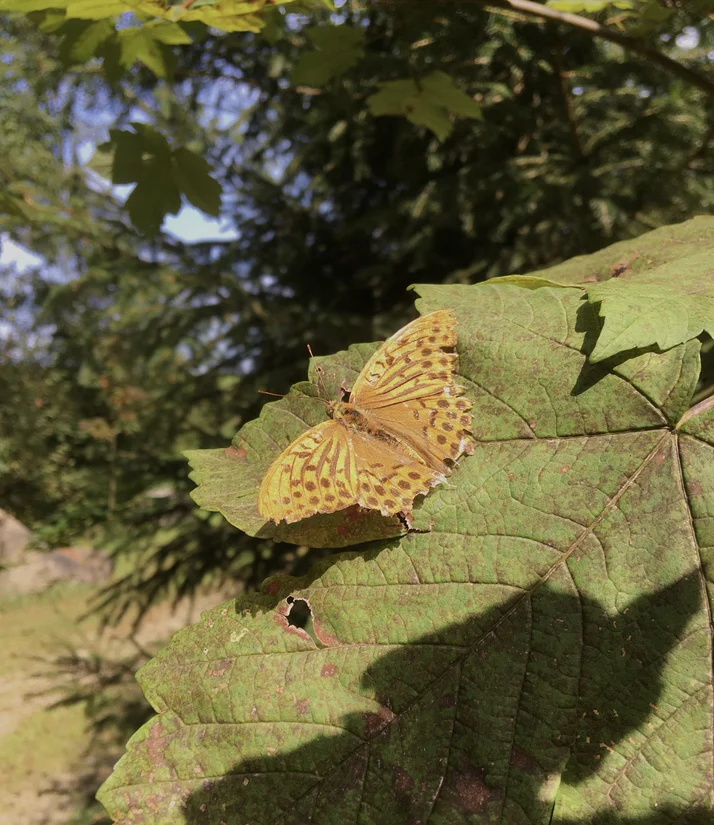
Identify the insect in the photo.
Argynnis paphia
